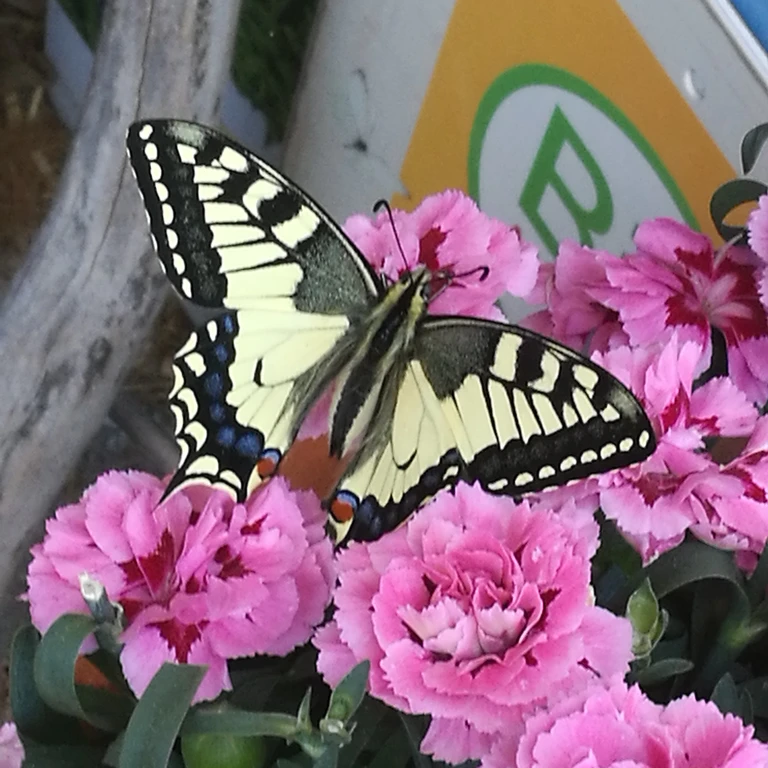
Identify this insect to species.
Papilio machaon
